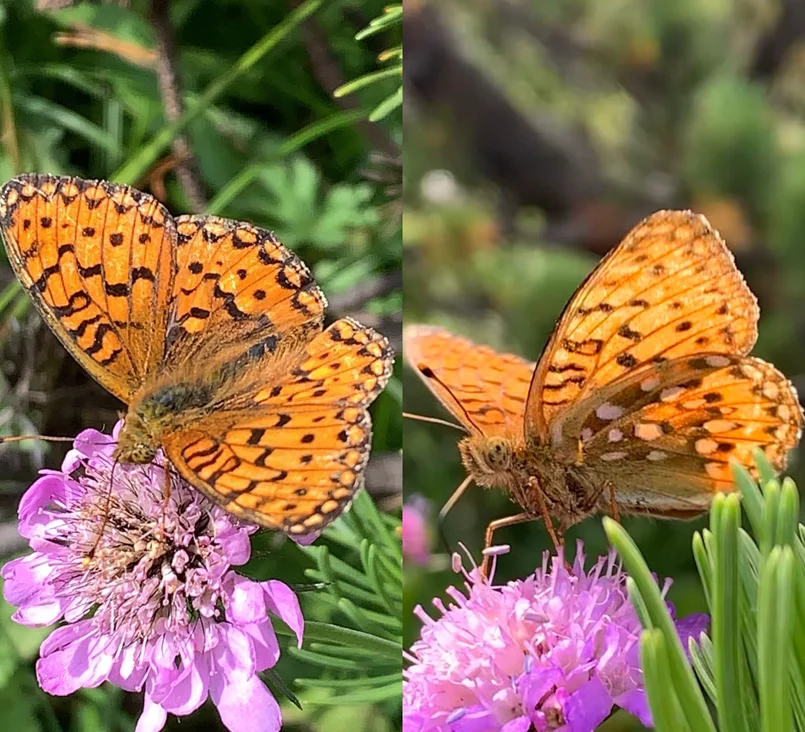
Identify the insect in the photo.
Speyeria aglaja
